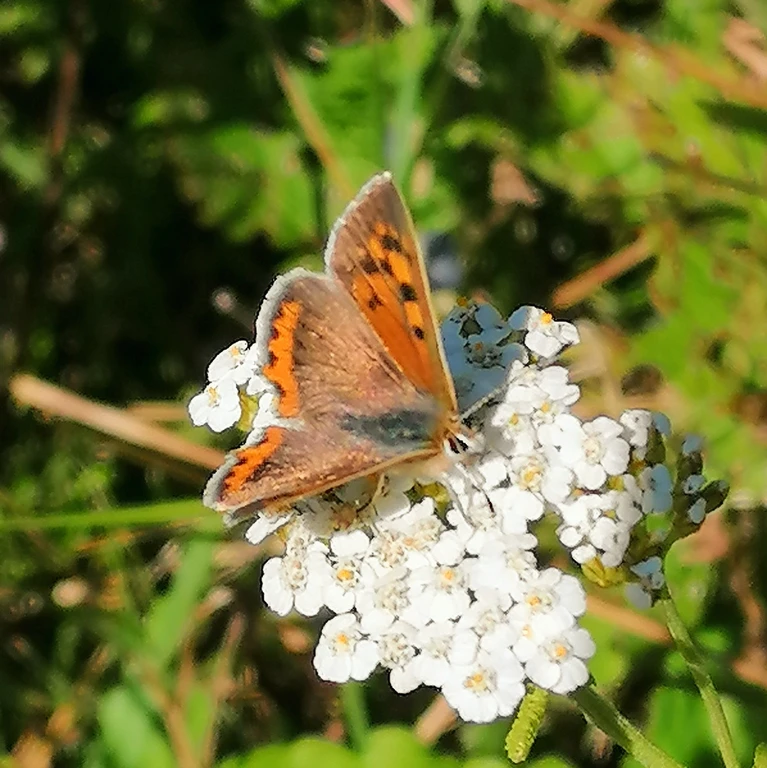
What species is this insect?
Lycaena phlaeas
